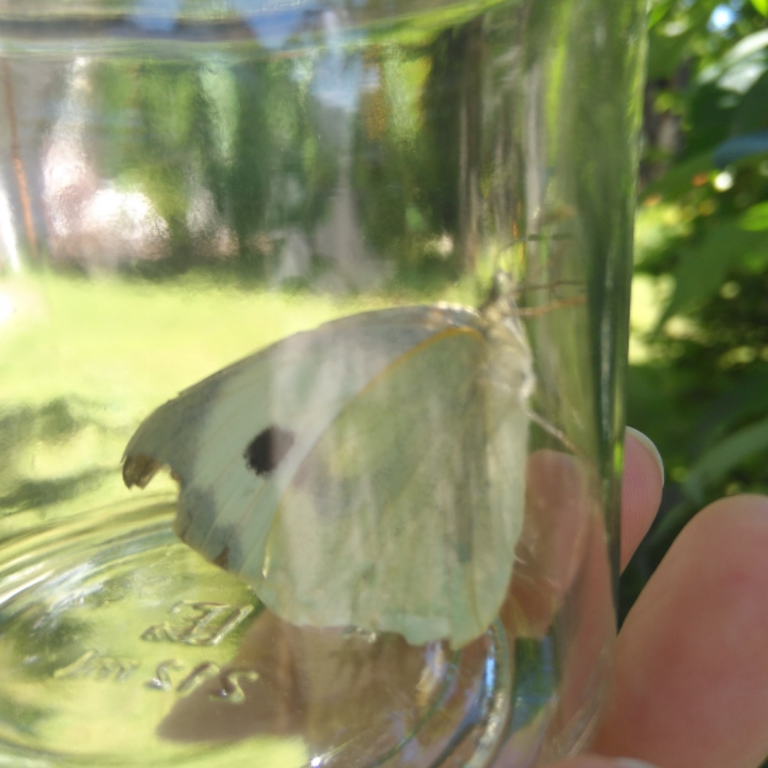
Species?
Pieris brassicae
